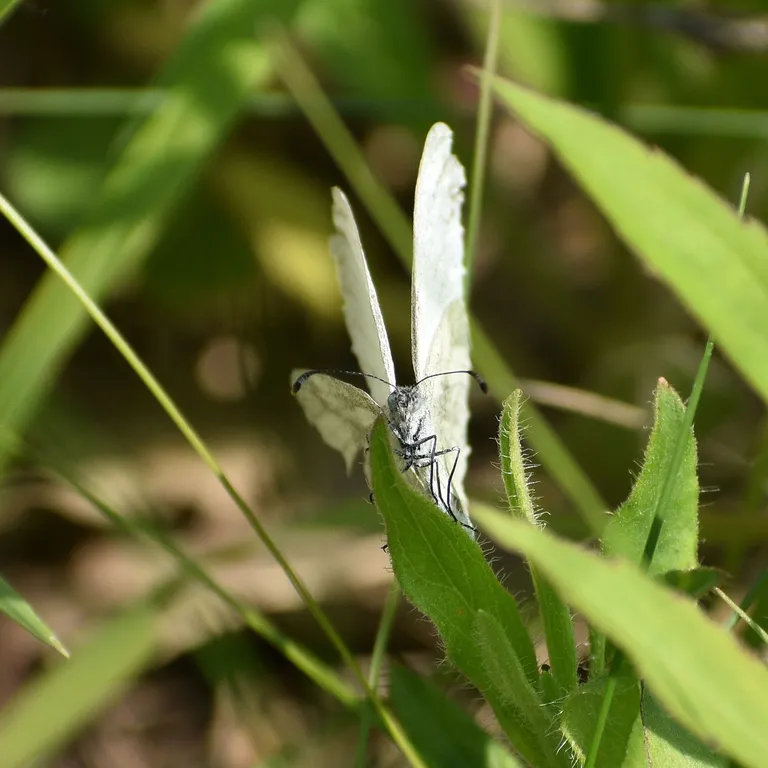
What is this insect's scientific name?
Leptidea sinapis/juvernica
